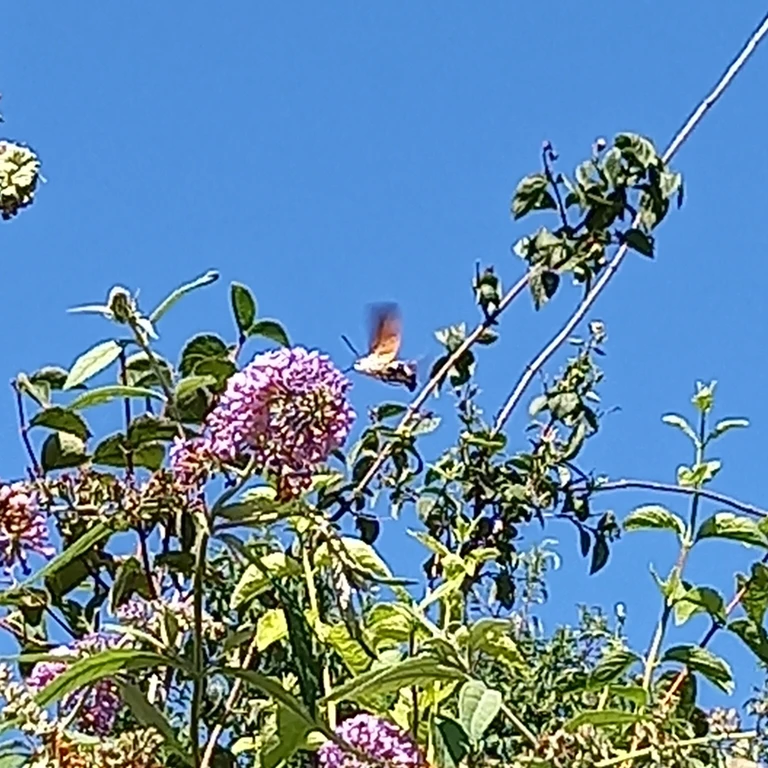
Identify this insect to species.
Macroglossum stellatarum
